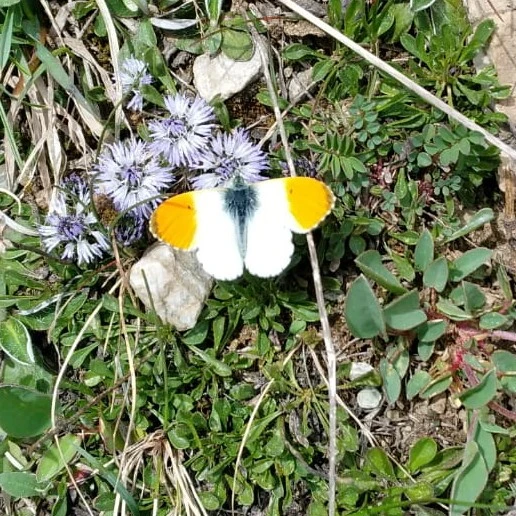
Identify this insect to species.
Anthocharis cardamines
